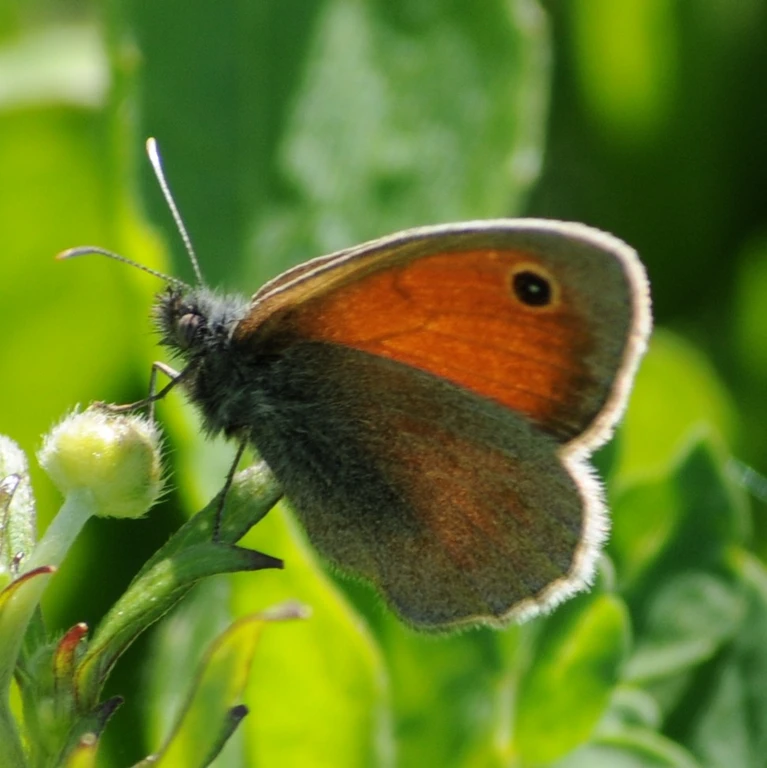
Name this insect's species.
Coenonympha pamphilus
